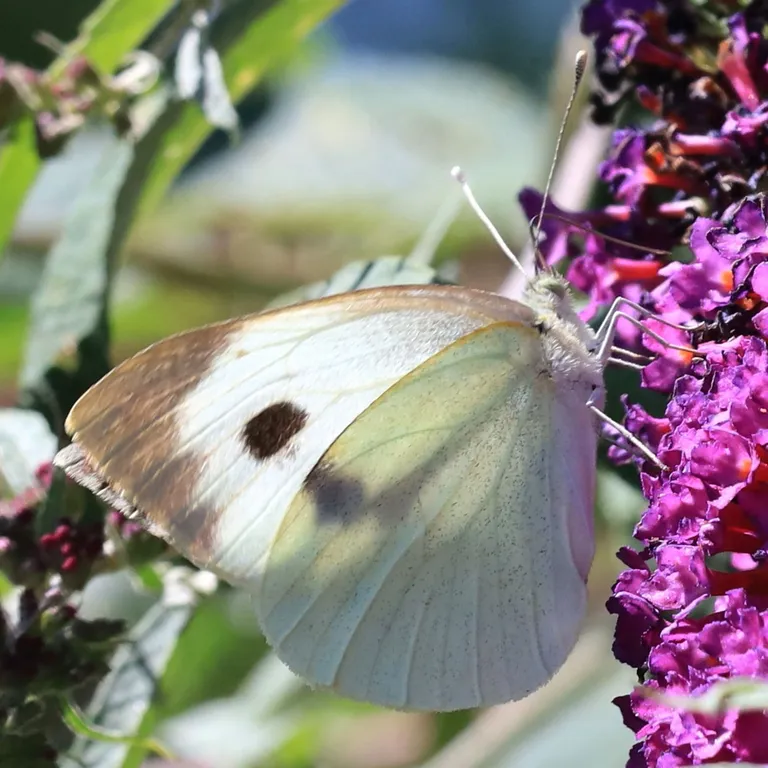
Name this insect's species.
Pieris brassicae
